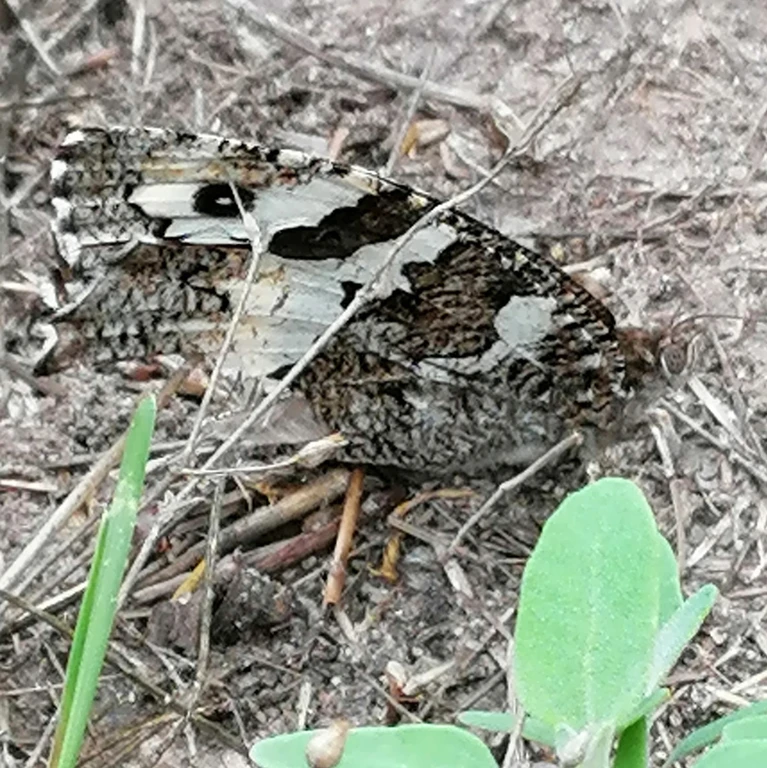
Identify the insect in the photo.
Brintesia circe
